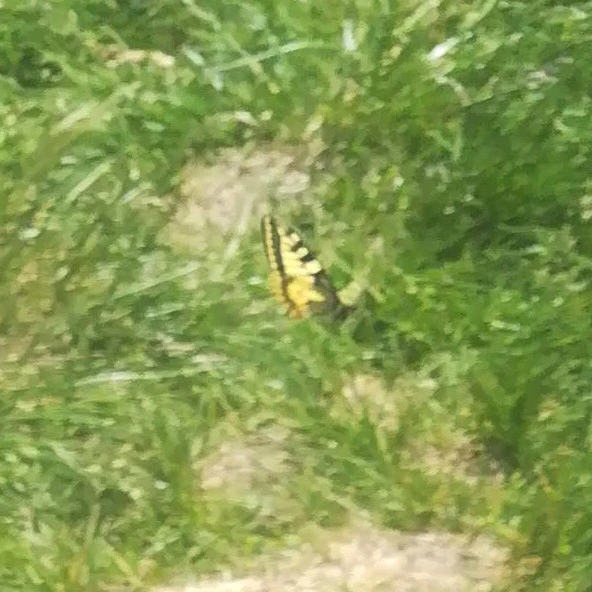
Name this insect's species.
Papilio machaon
